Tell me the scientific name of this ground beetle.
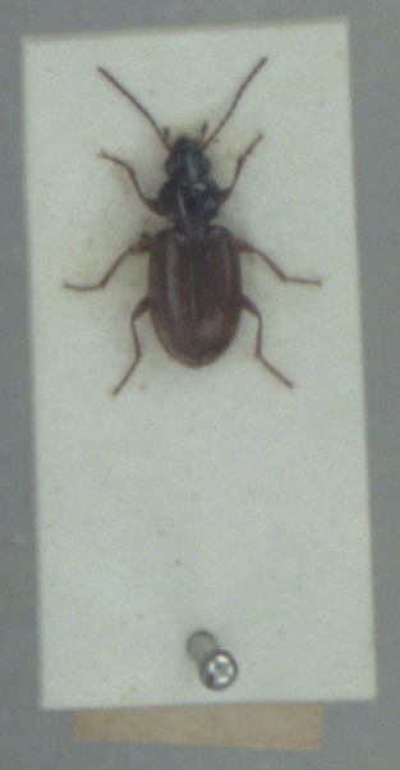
Bembidion iricolor
